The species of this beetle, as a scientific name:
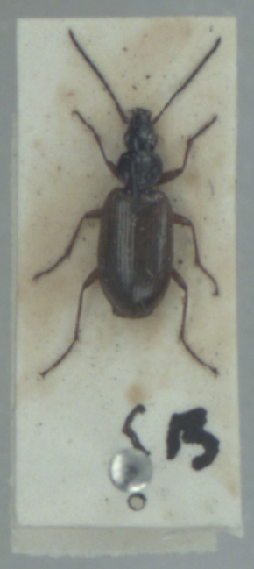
Agonum piceum
